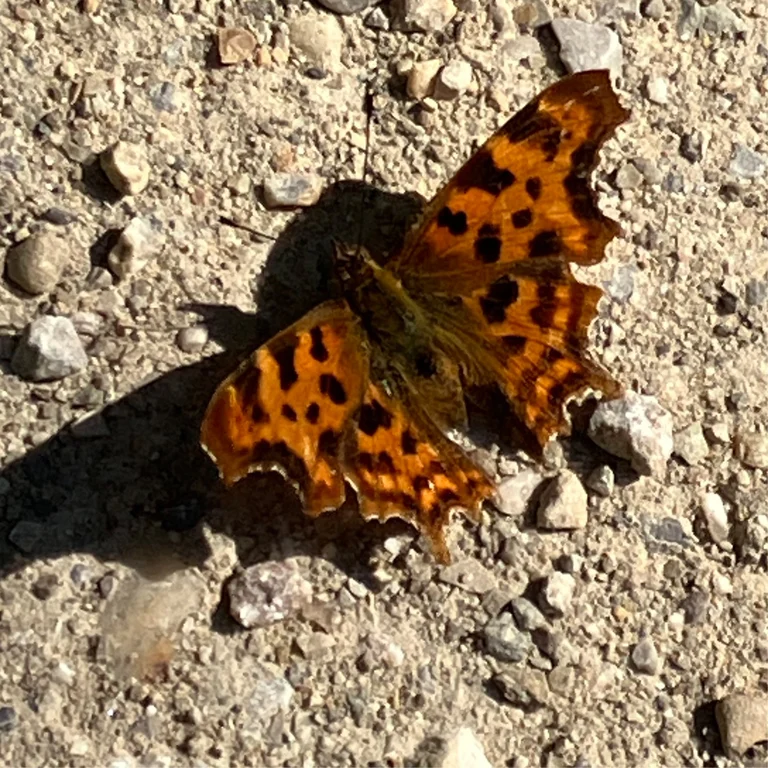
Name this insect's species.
Polygonia c-album
